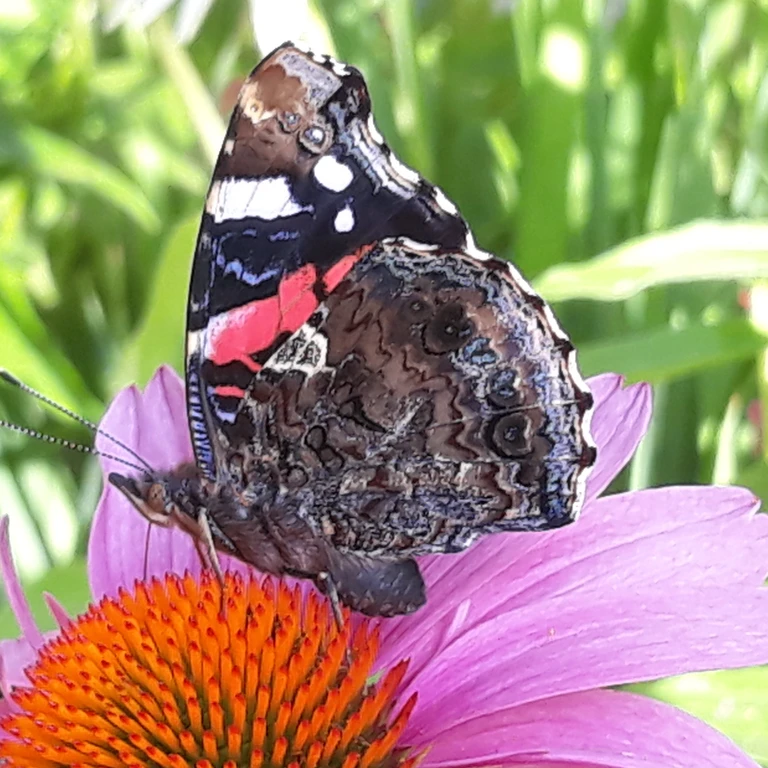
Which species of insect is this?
Vanessa atalanta
